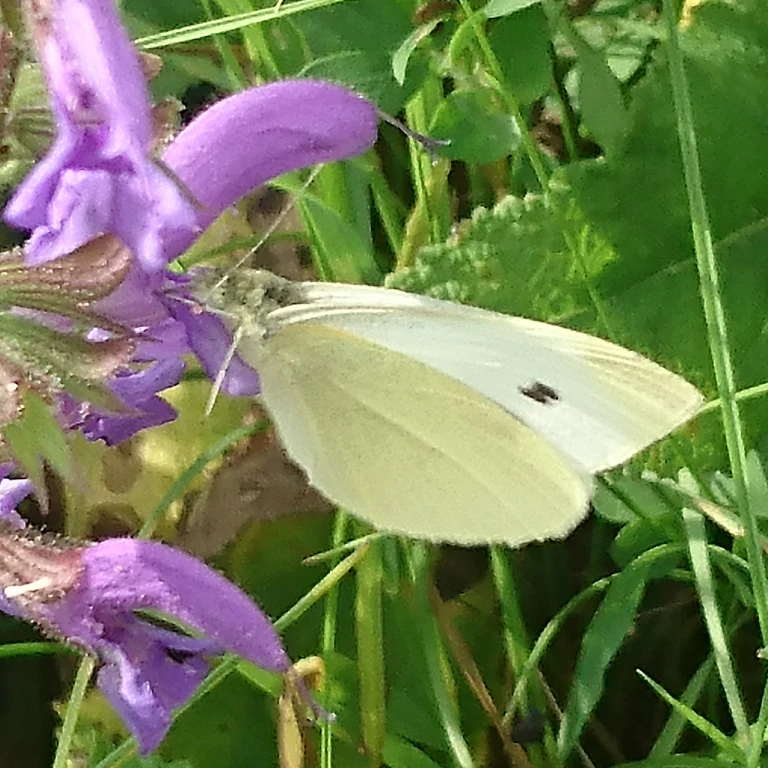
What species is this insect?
Pieris rapae
